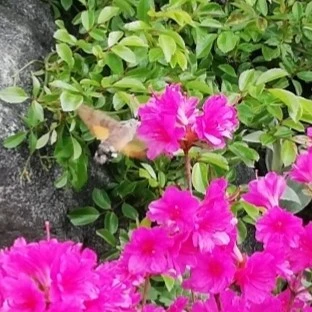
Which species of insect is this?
Macroglossum stellatarum
